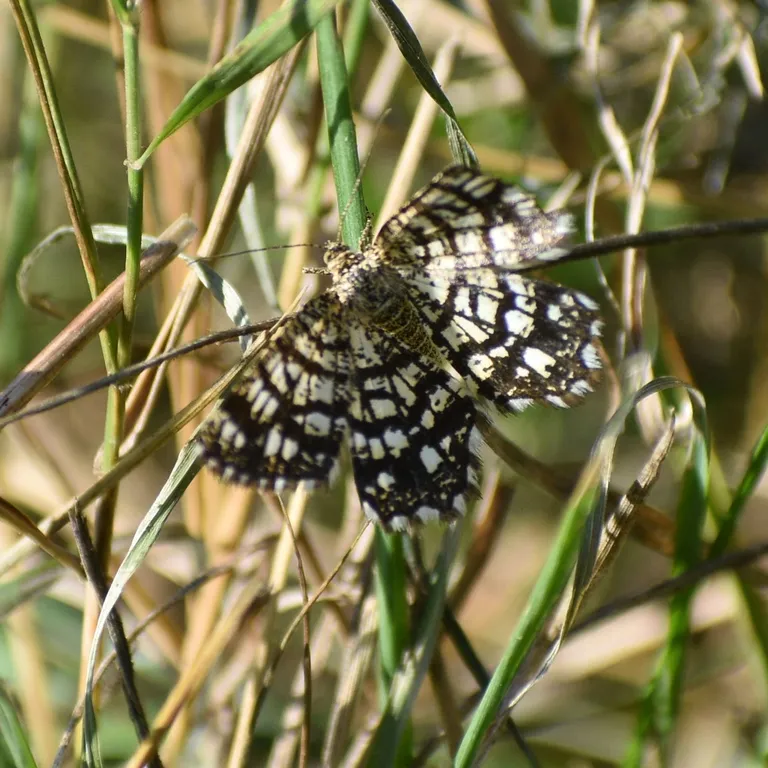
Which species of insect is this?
Chiasmia clathrata
